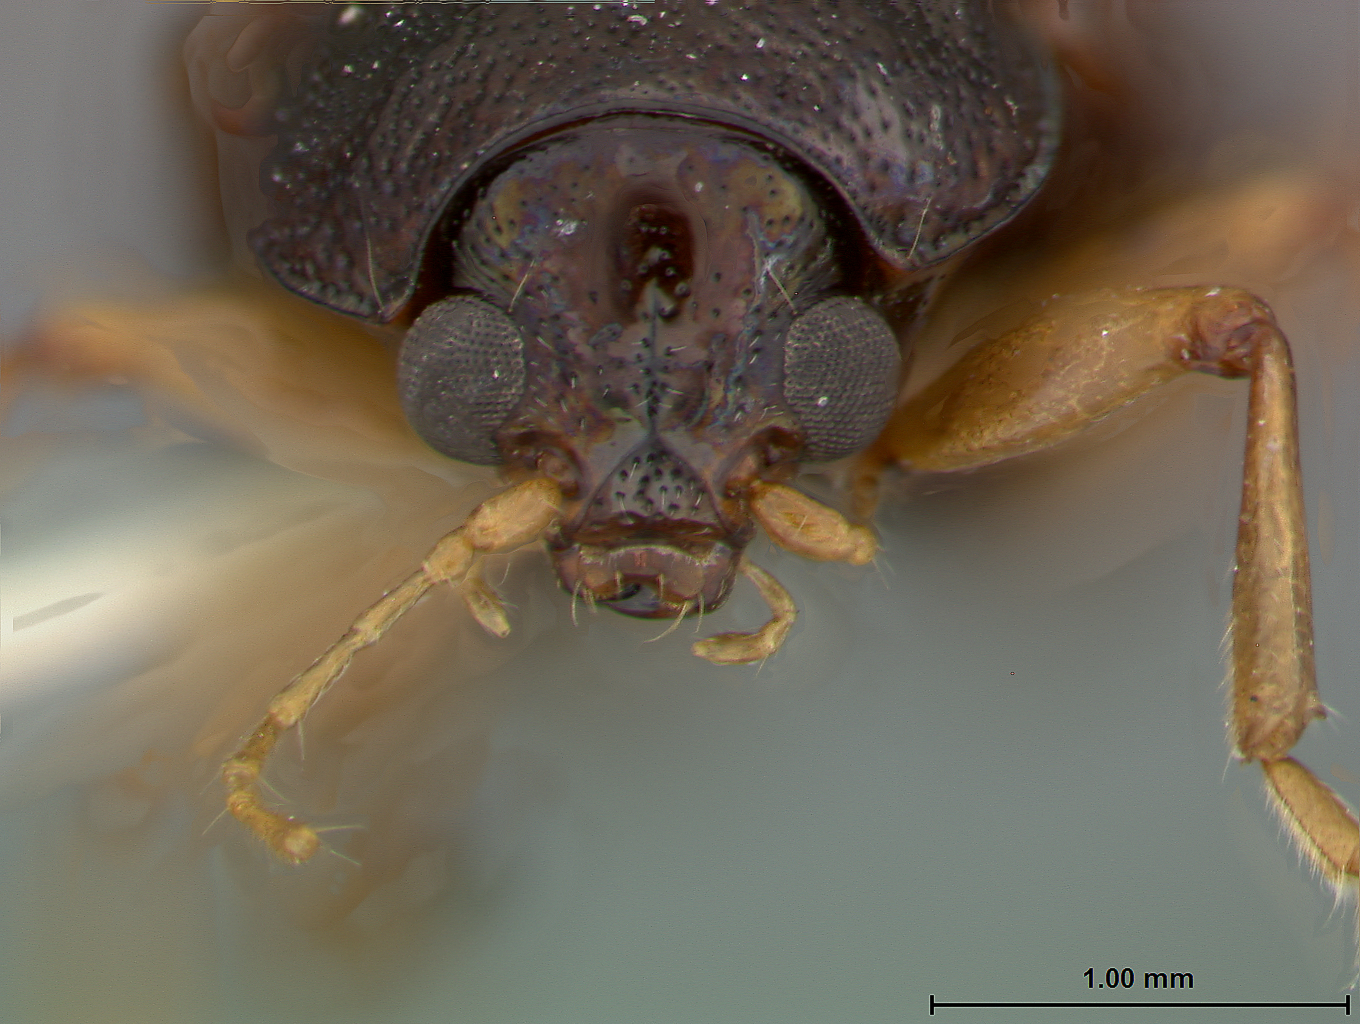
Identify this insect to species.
Rhabdopterus spiculatus
